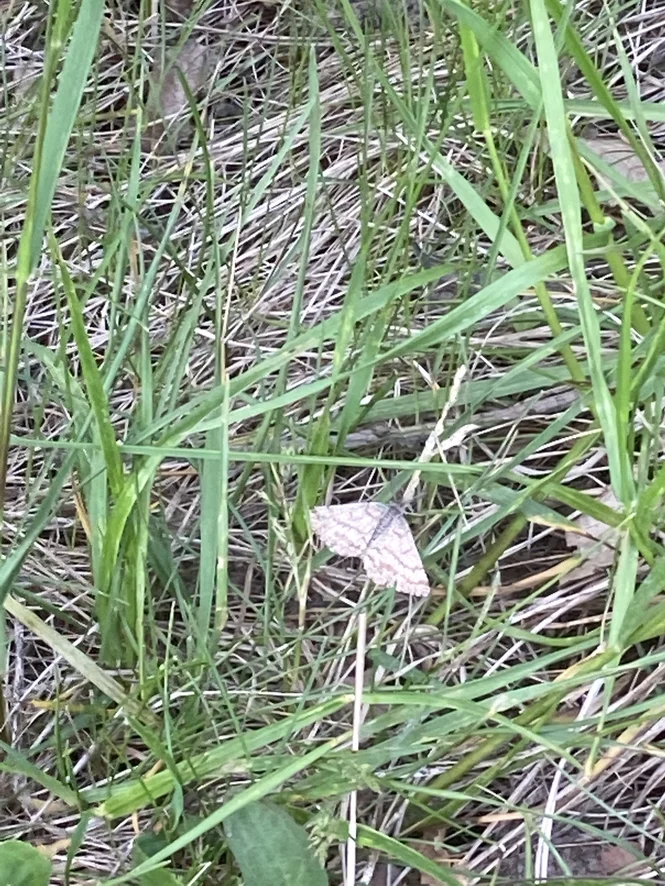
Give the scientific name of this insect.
Ematurga atomaria
